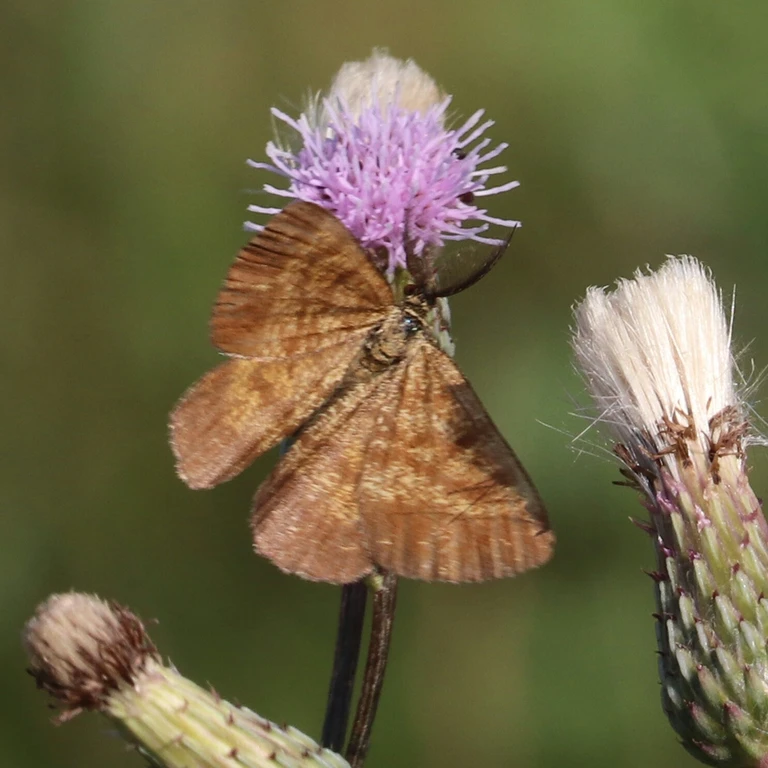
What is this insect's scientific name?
Ematurga atomaria
